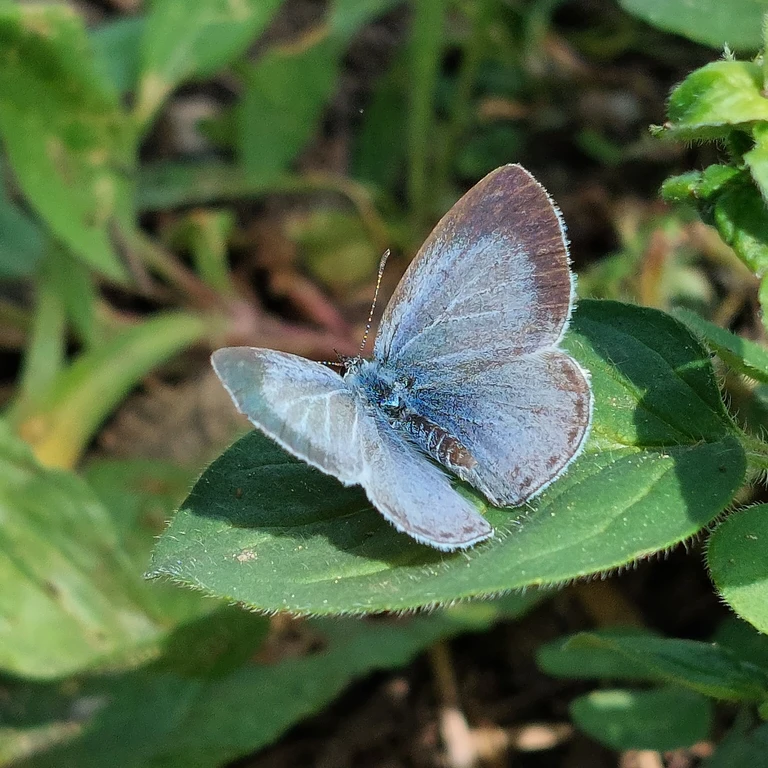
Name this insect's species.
Celastrina argiolus
